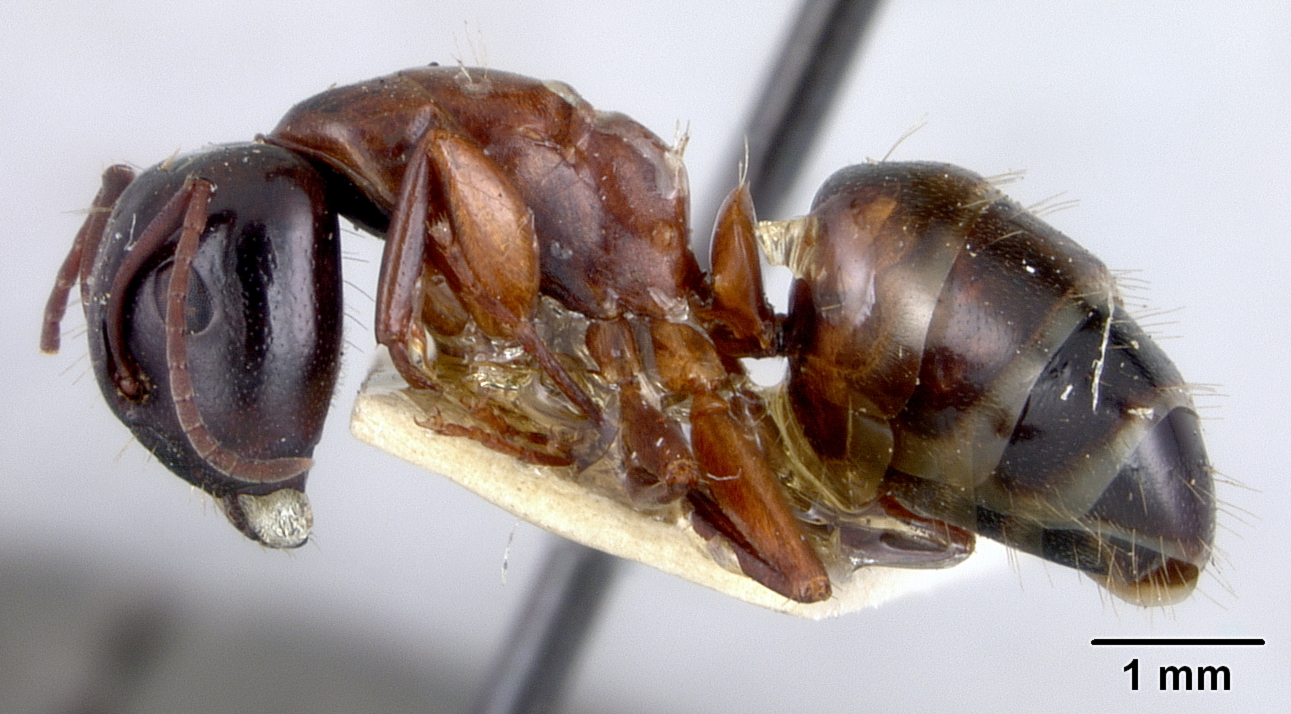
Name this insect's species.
Camponotus fallax
